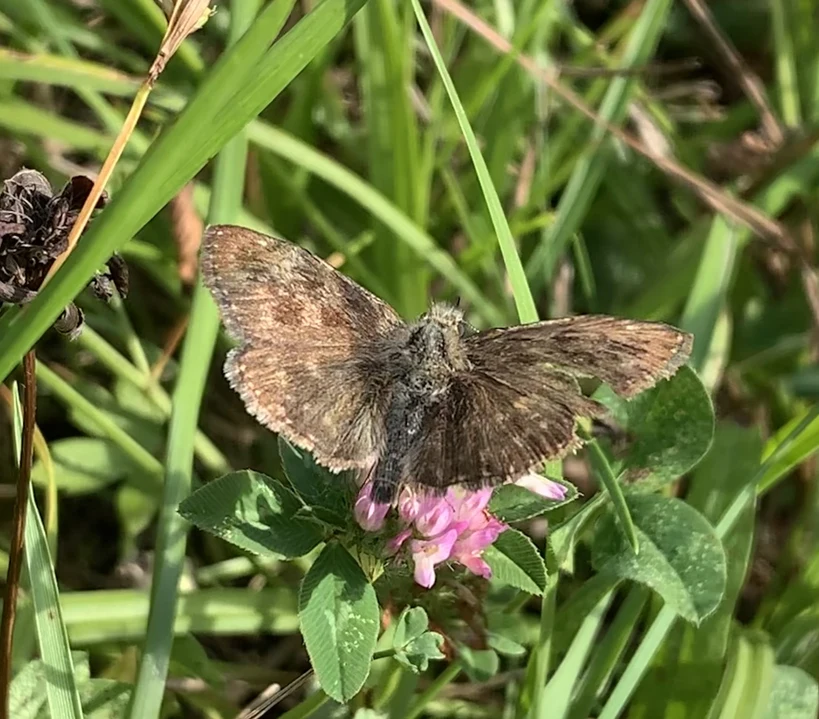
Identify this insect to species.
Erynnis tages
